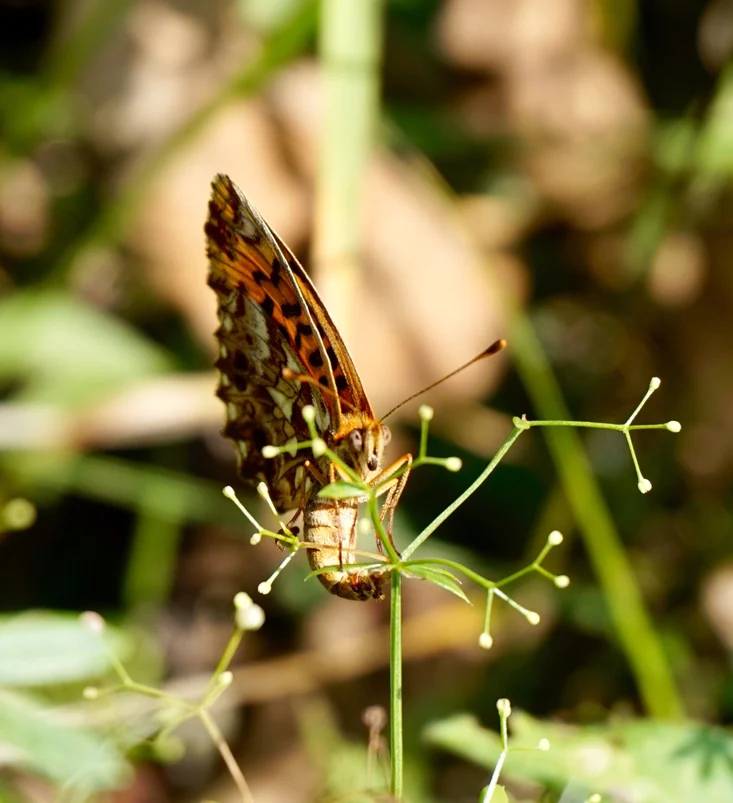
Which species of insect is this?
Boloria dia
